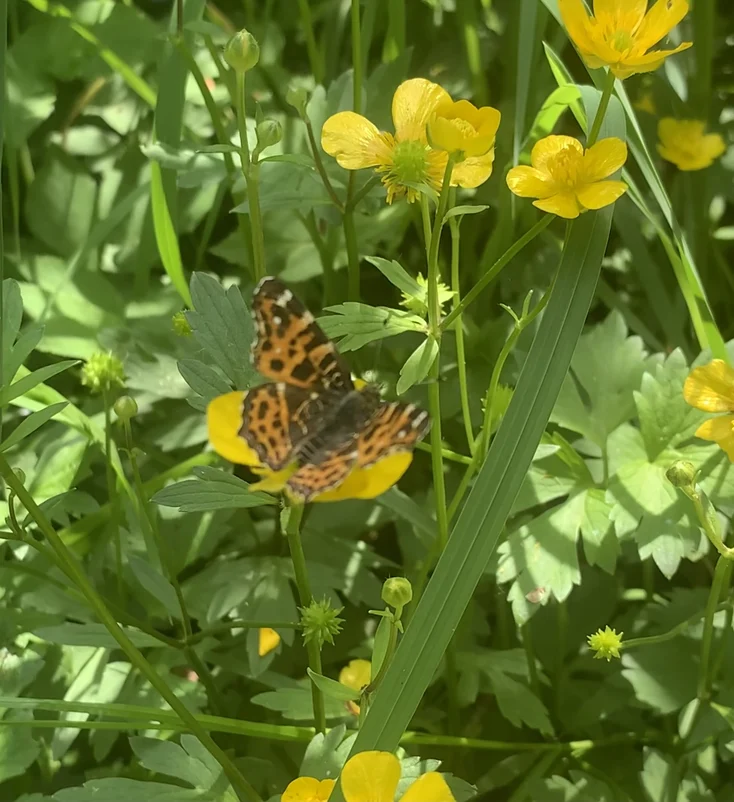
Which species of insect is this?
Araschnia levana
